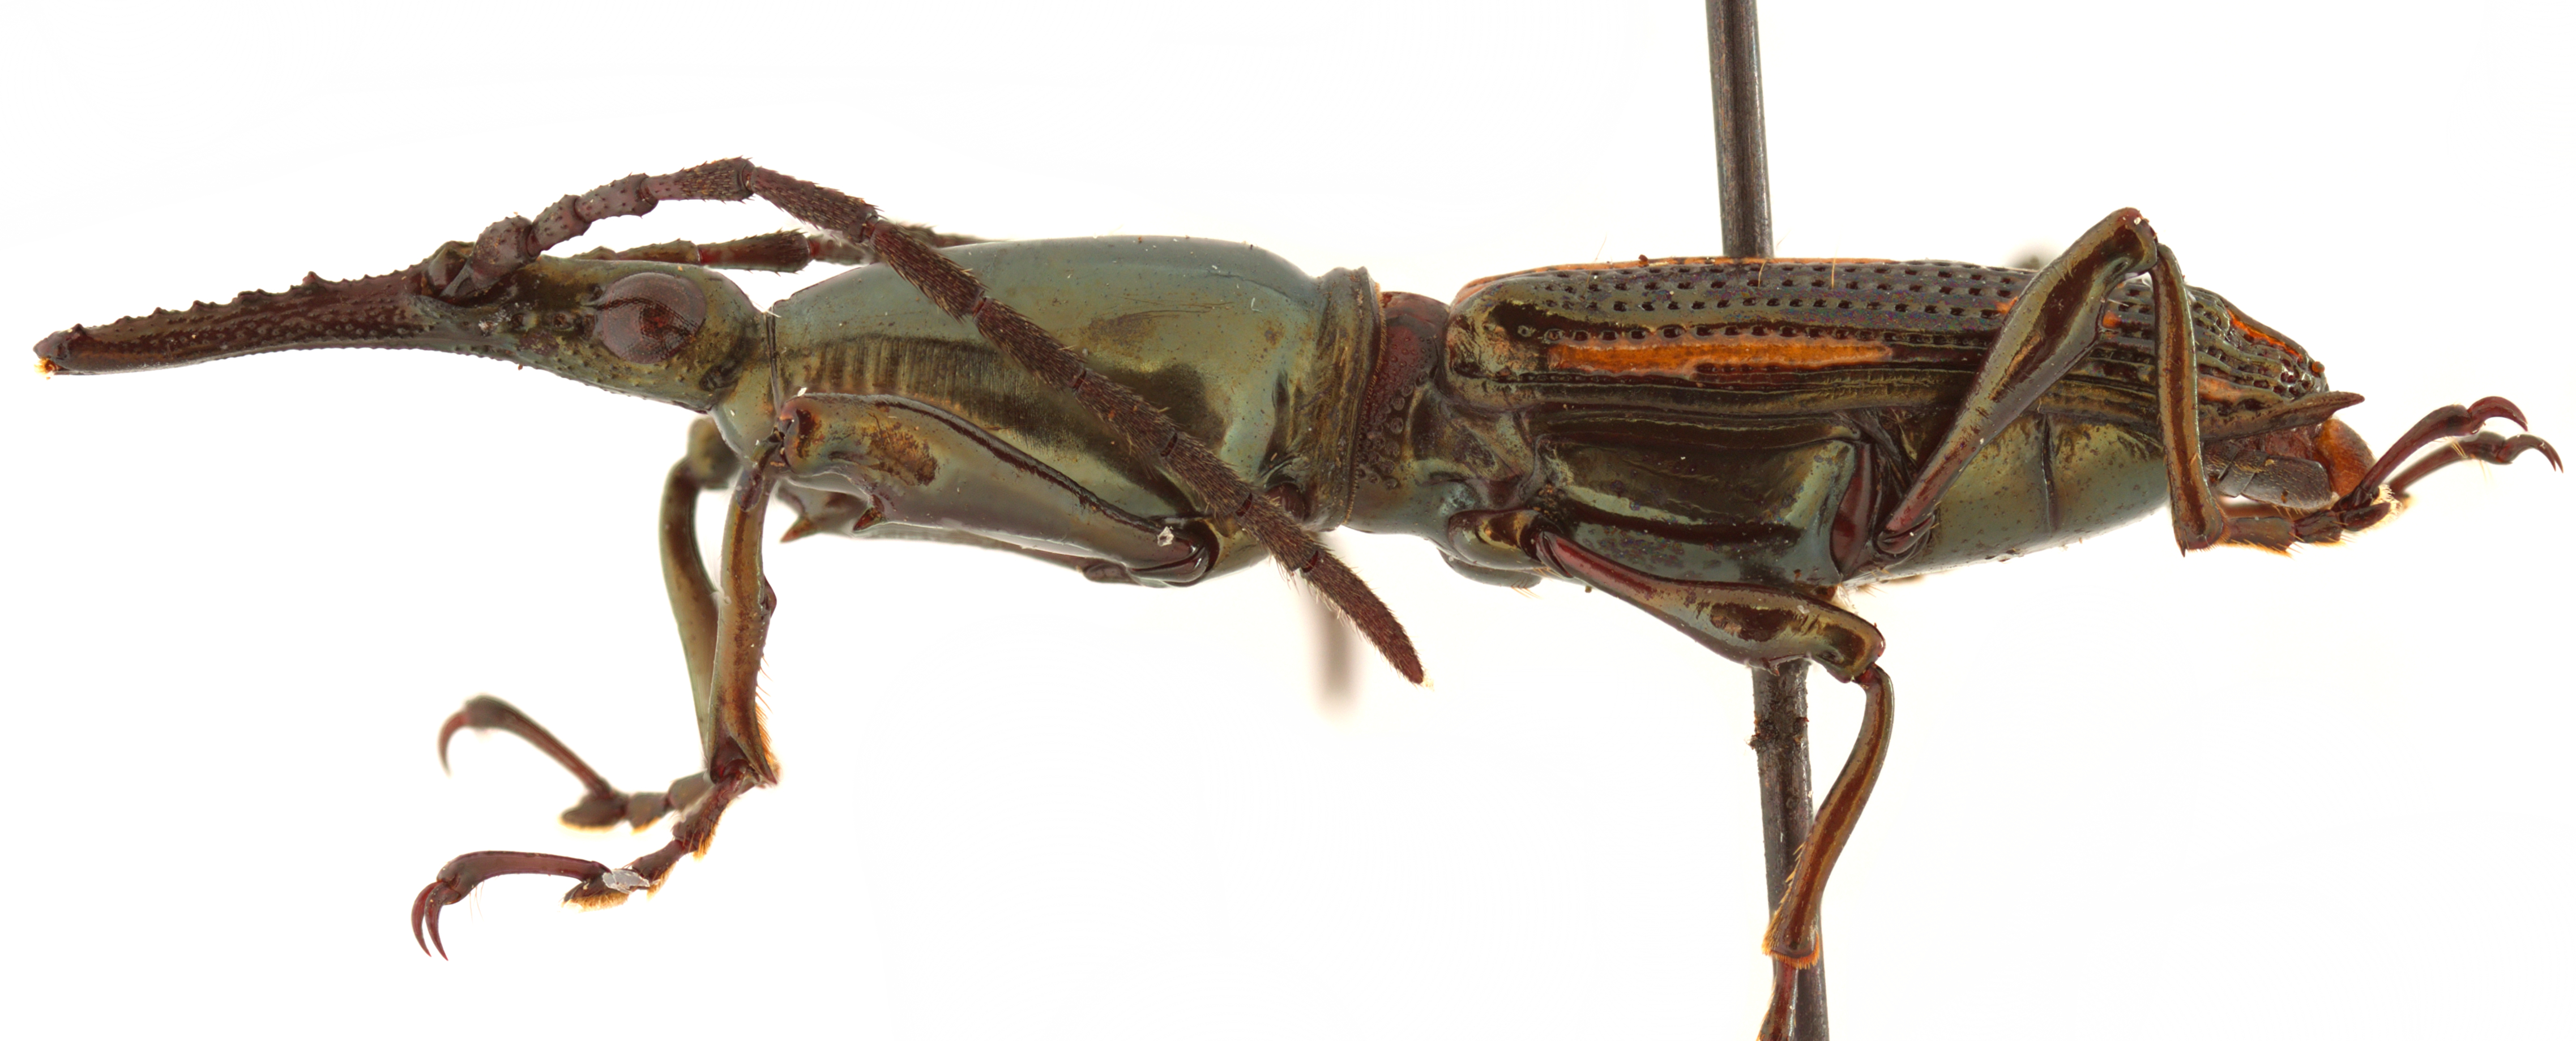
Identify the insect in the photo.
Raphirhynchus panamensis
